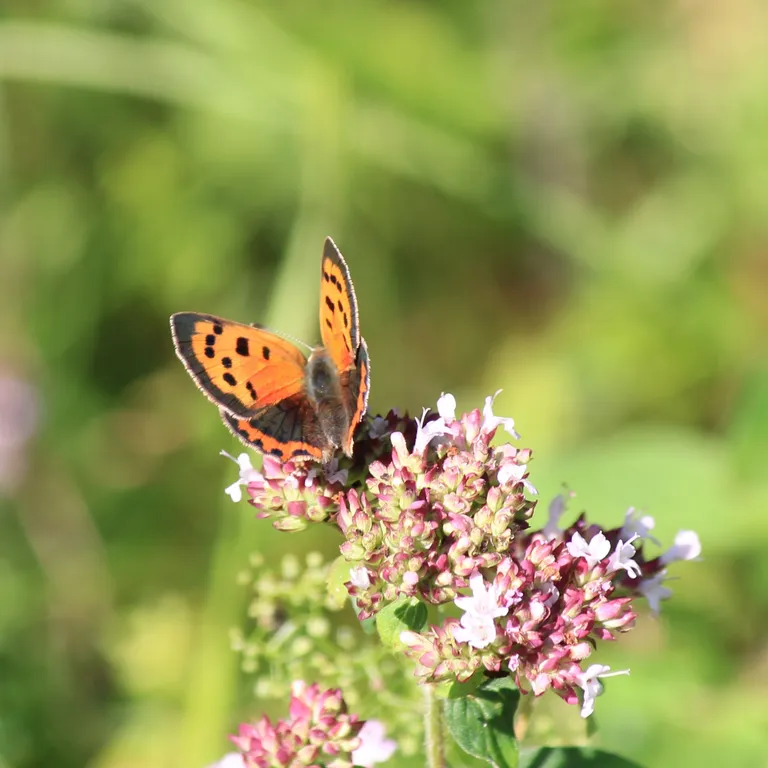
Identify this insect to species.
Lycaena phlaeas
